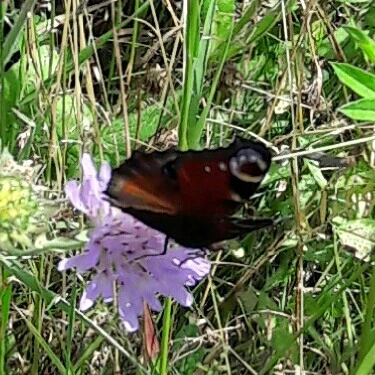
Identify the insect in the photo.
Aglais io
